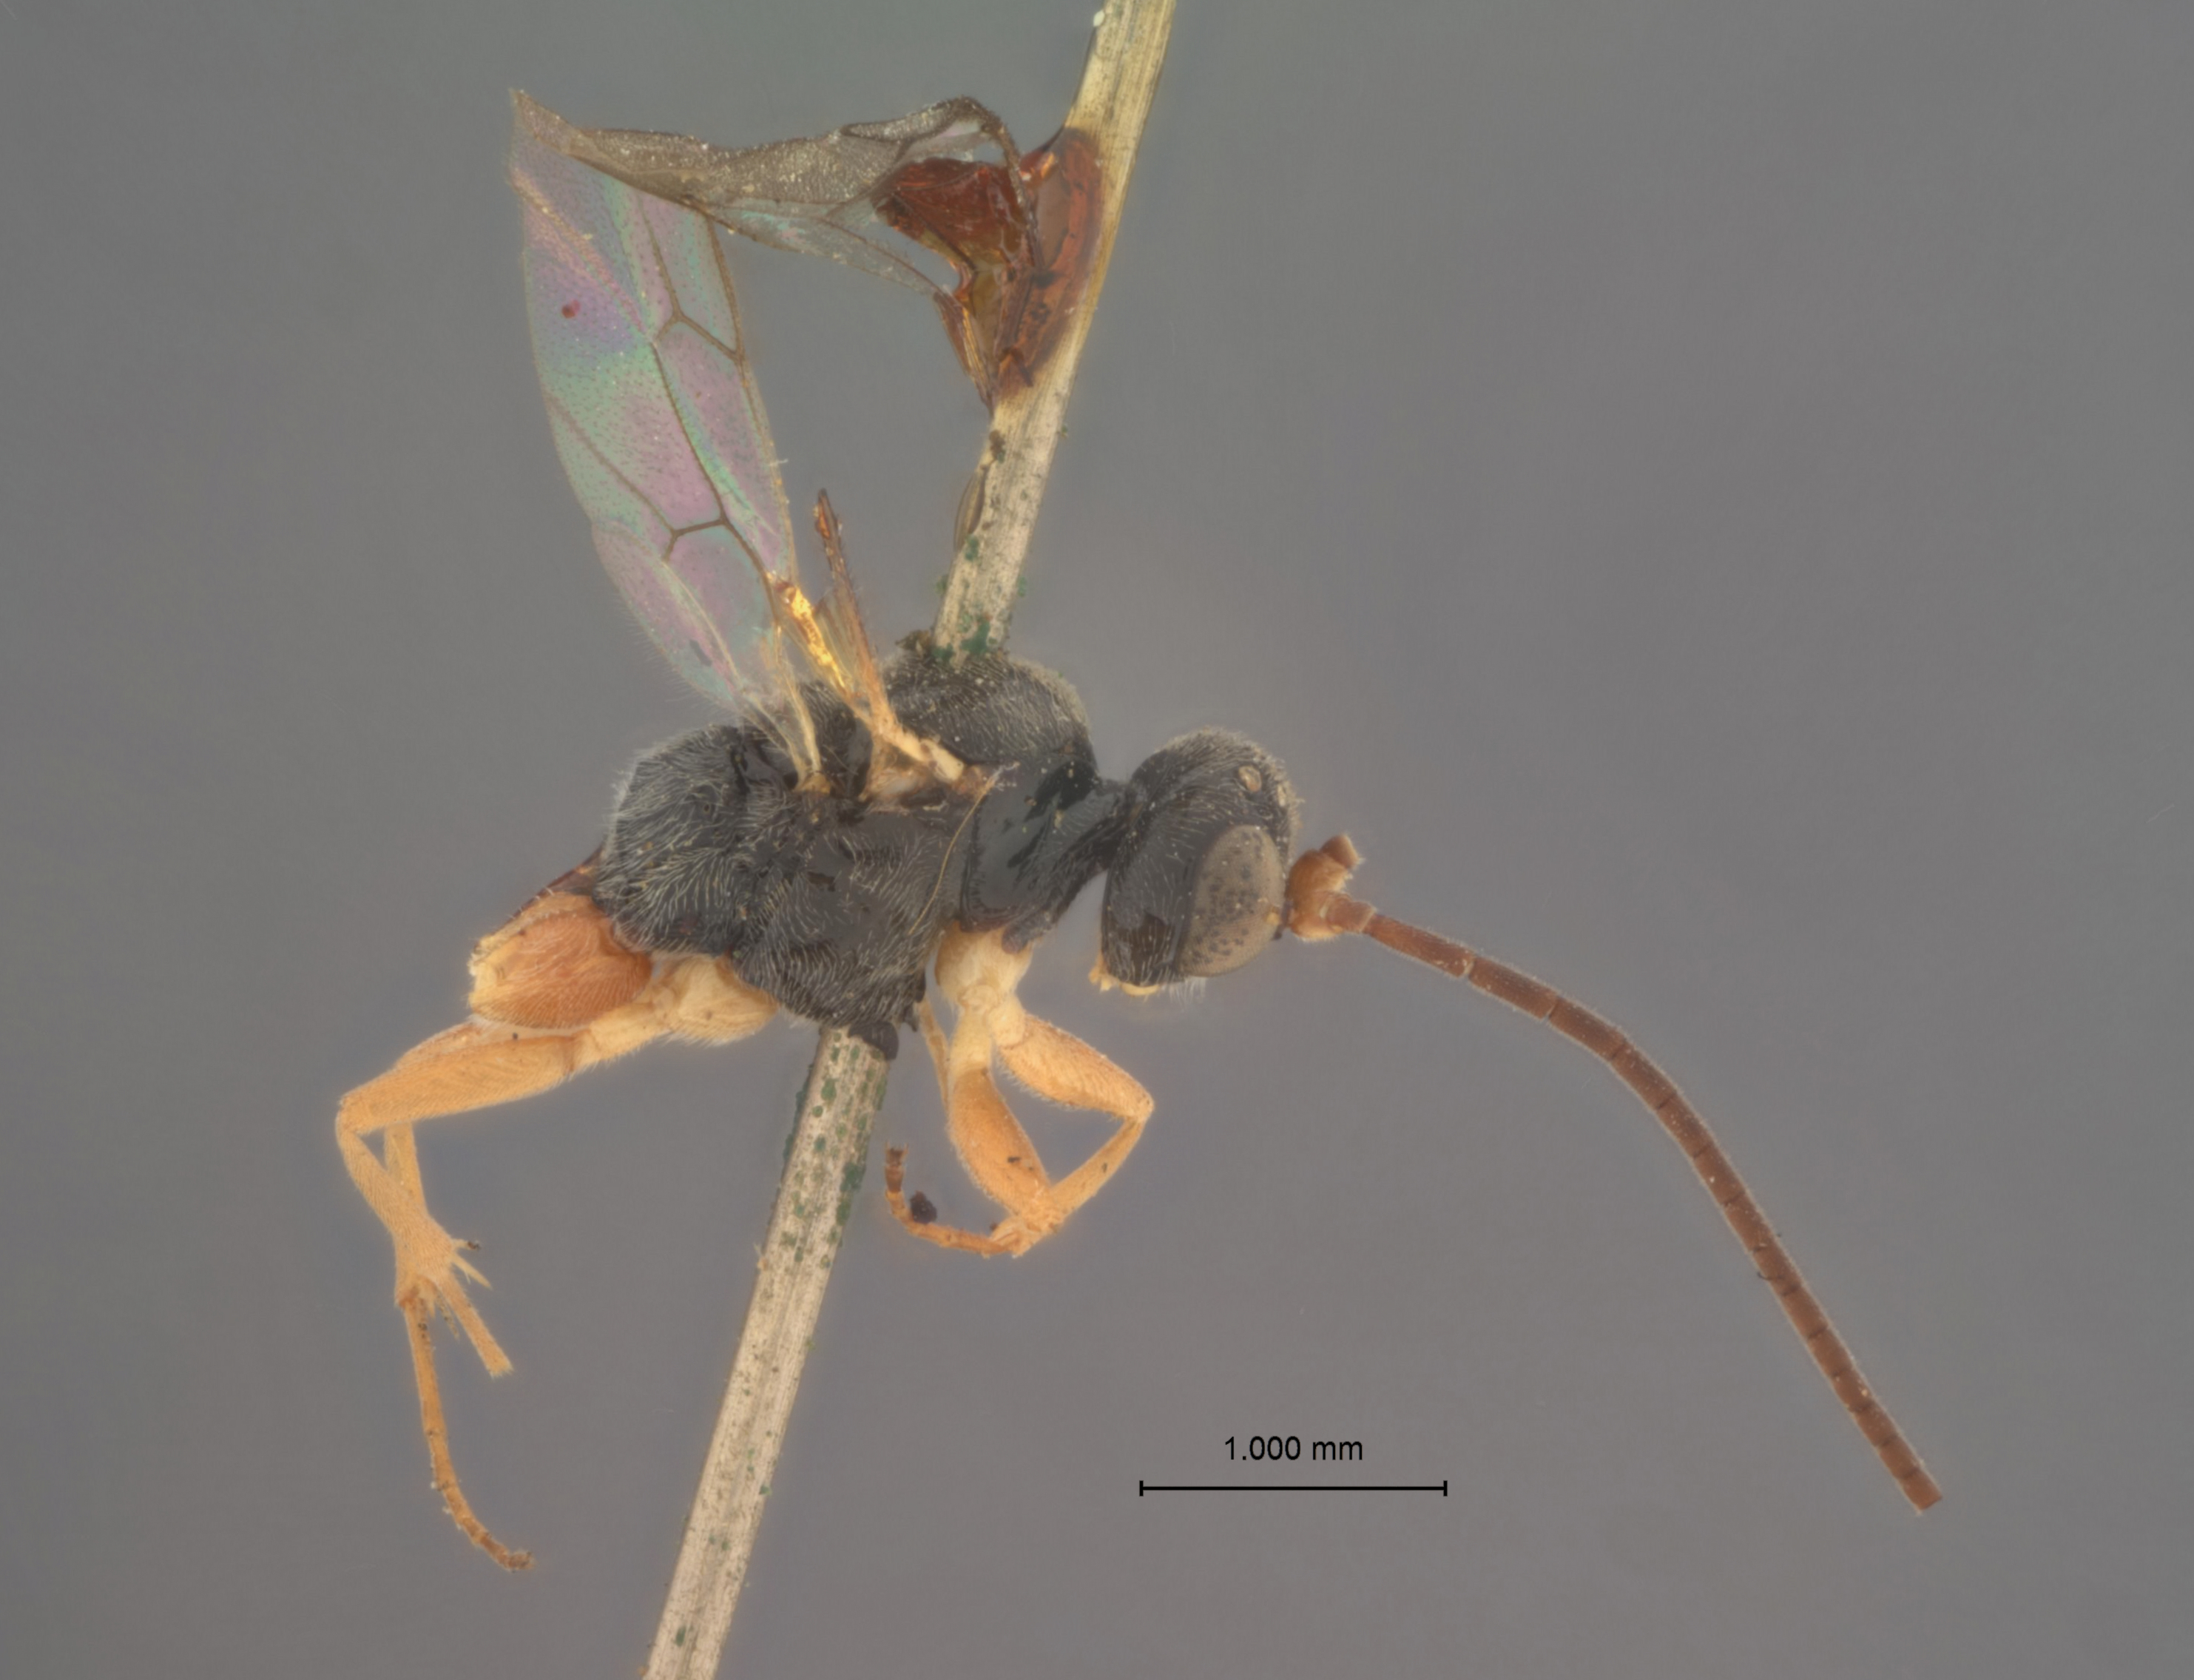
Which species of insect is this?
Hemiteles albiscapus
